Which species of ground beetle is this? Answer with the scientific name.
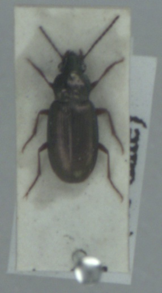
Pogonus chalceus
